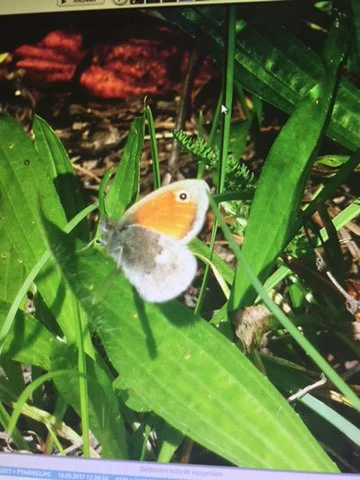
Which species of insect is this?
Coenonympha pamphilus
